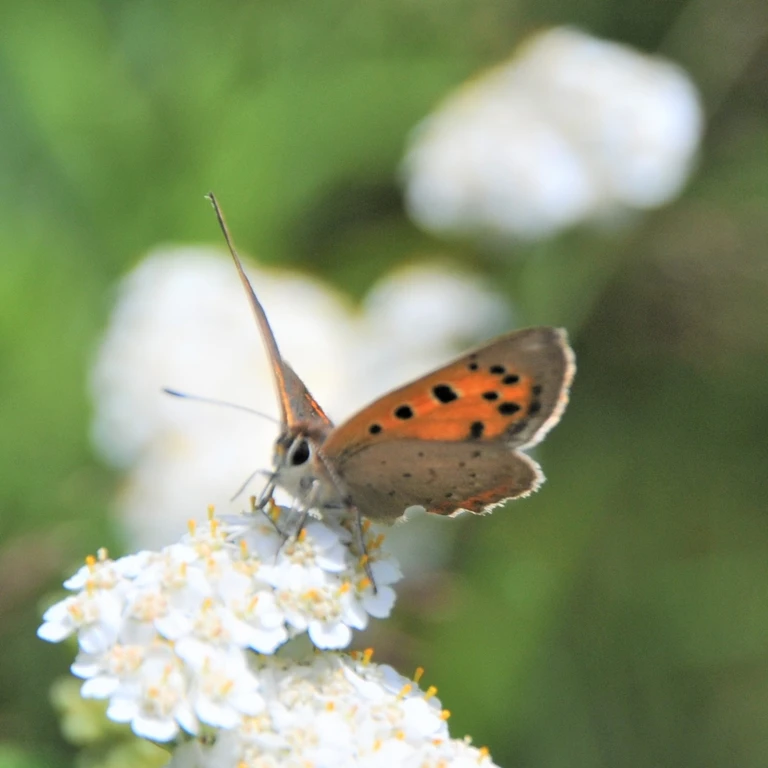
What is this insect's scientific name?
Lycaena phlaeas
